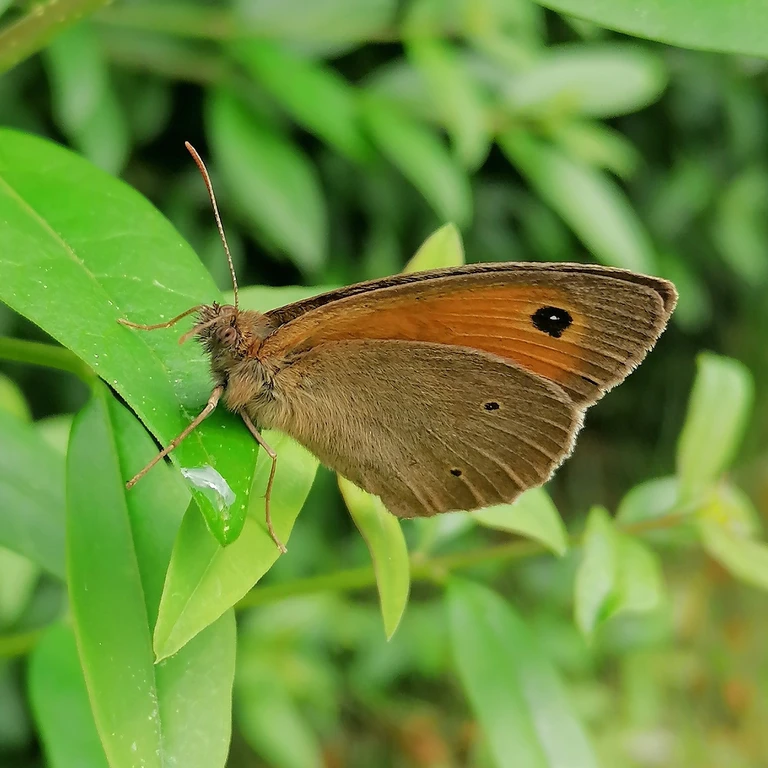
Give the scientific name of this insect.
Maniola jurtina
